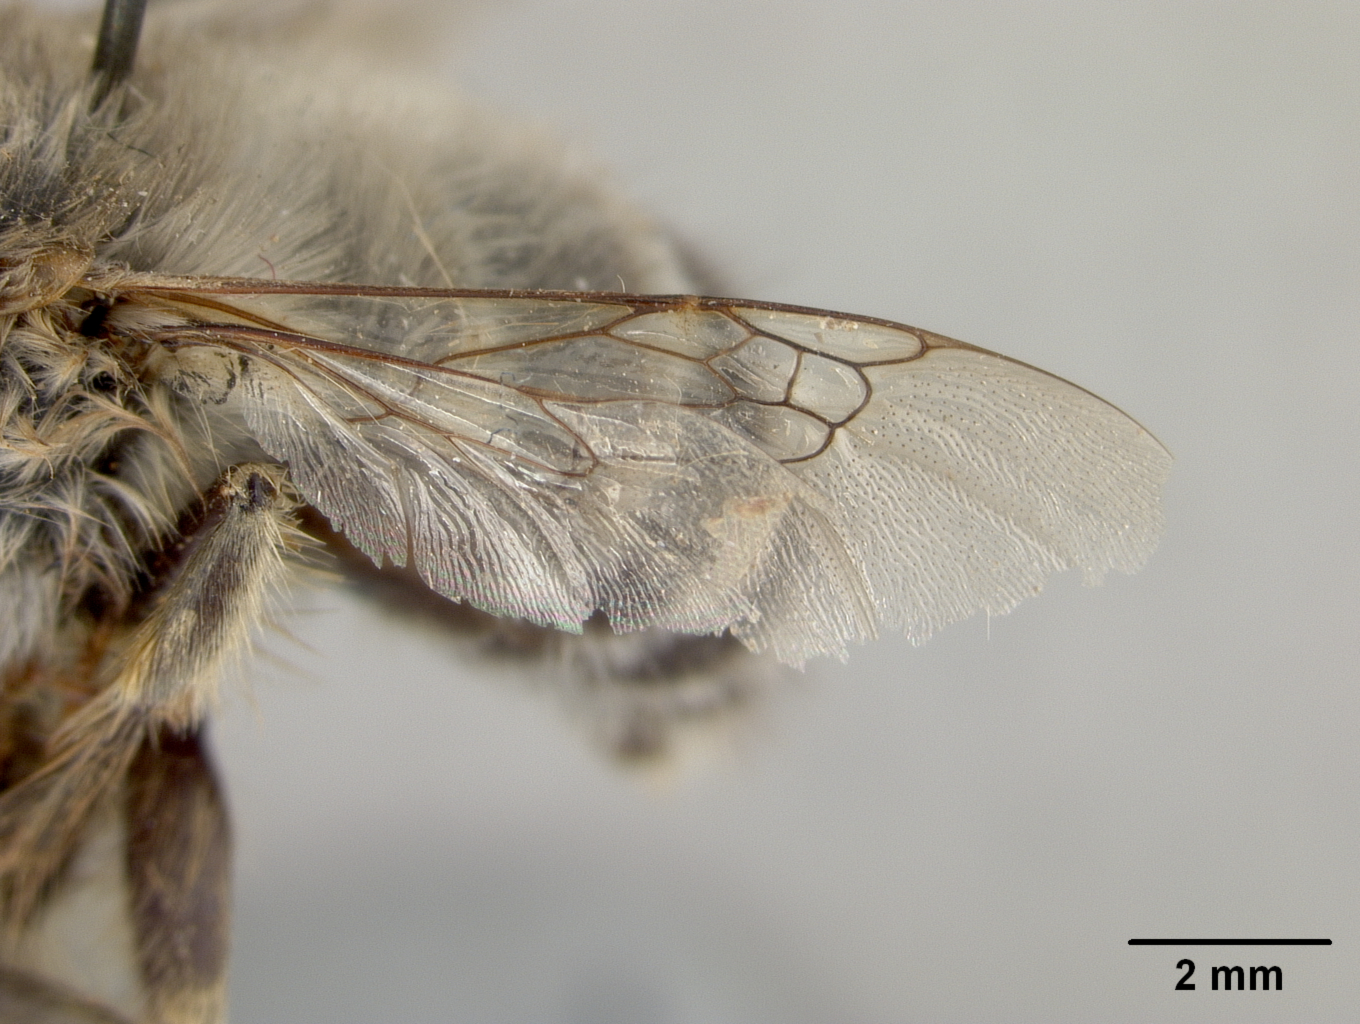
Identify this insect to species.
Anthophora melanognatha
